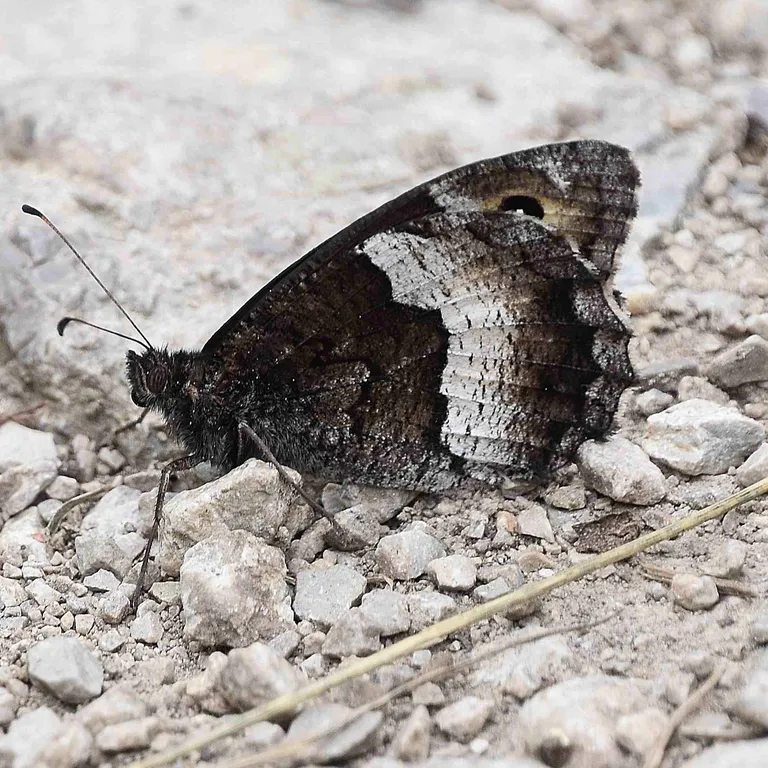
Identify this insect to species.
Hipparchia fagi
